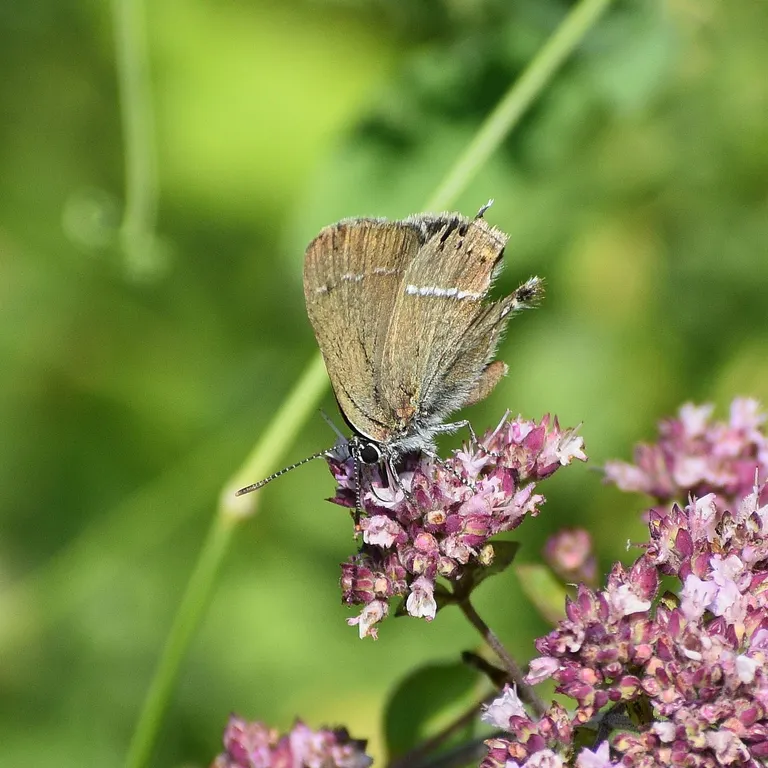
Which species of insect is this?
Satyrium spini (also Tuttiola spini)
